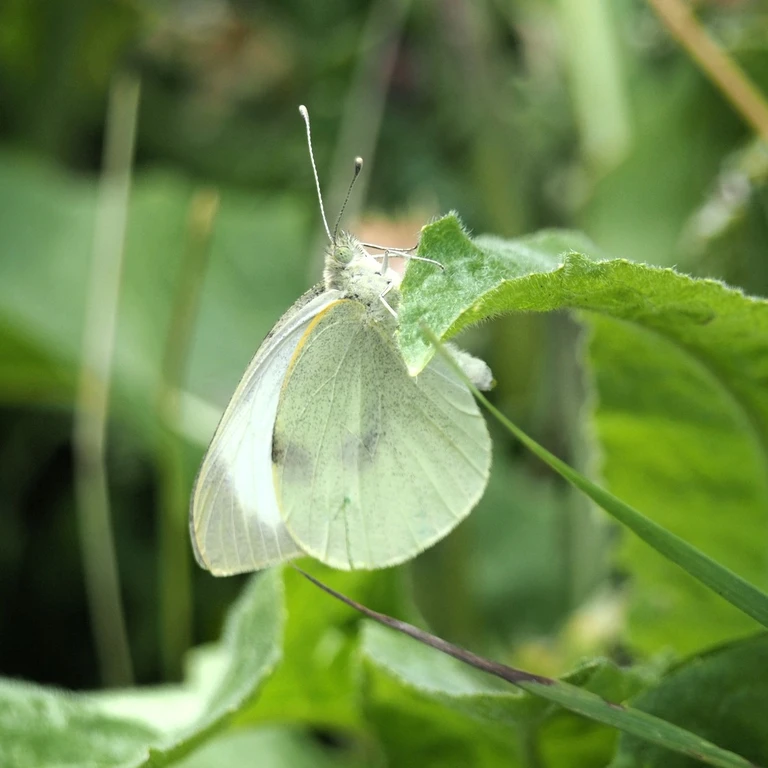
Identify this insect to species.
Pieris brassicae
